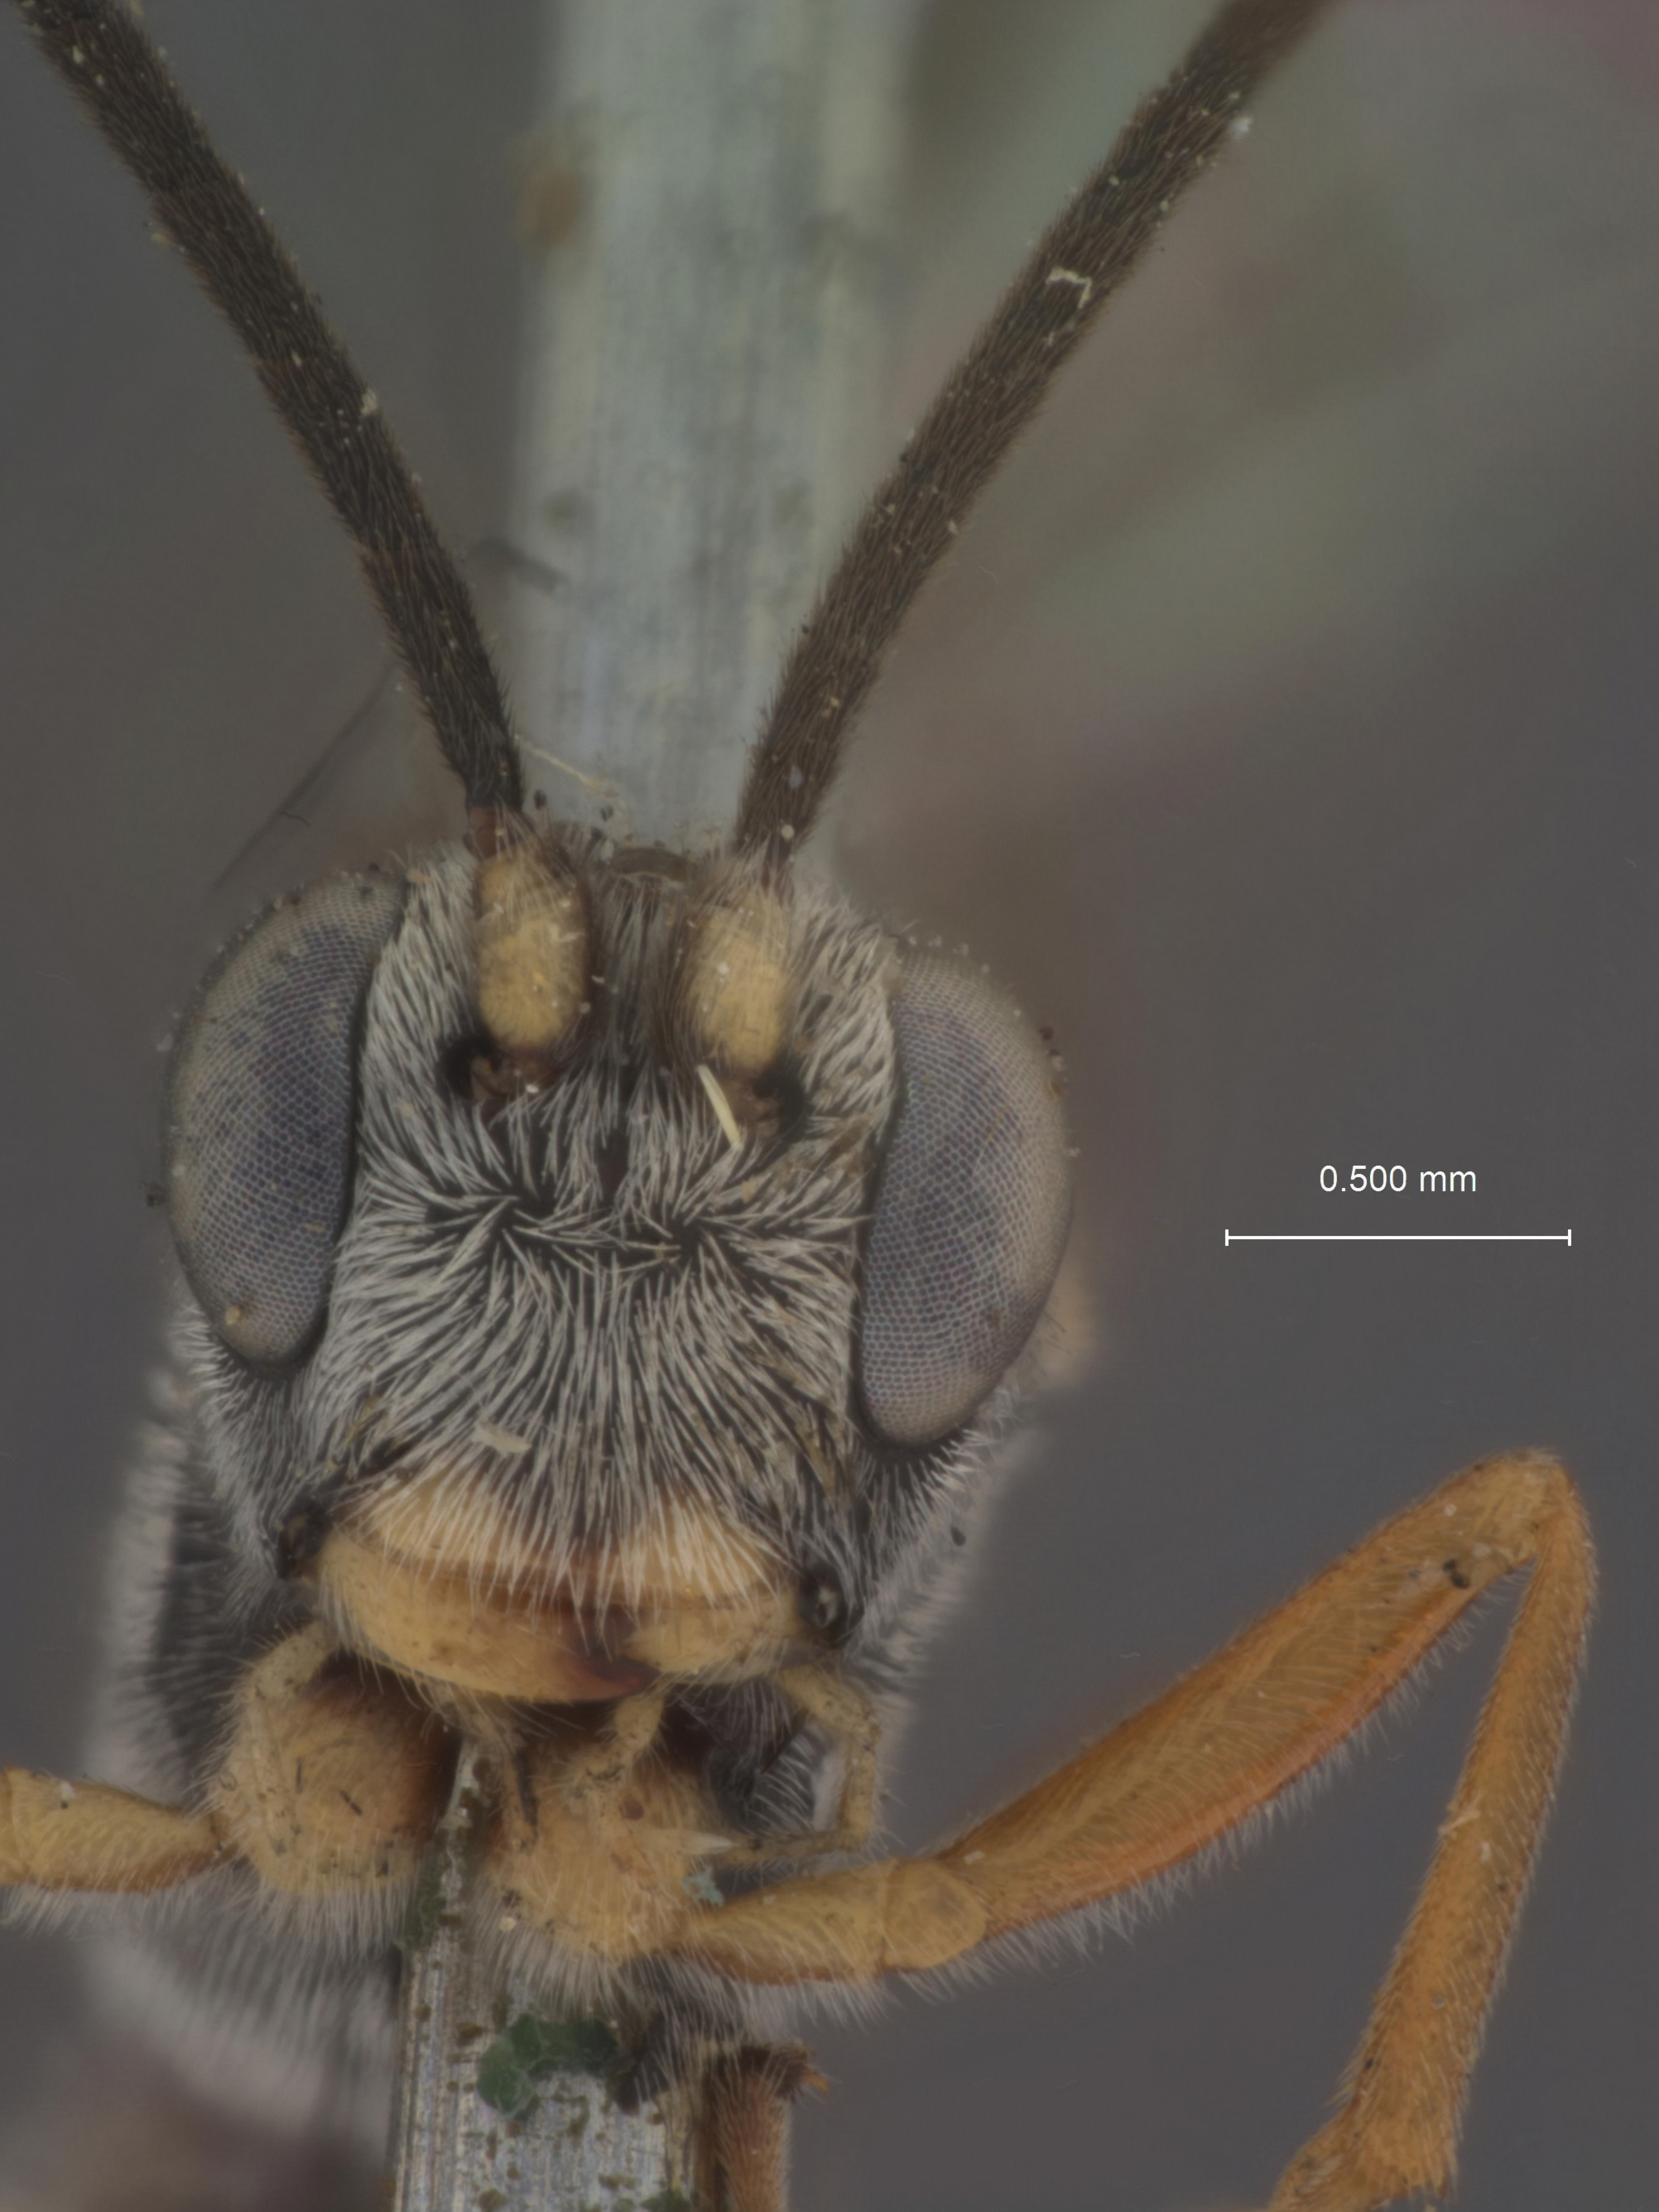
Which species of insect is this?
Olesicampa alaskensis
